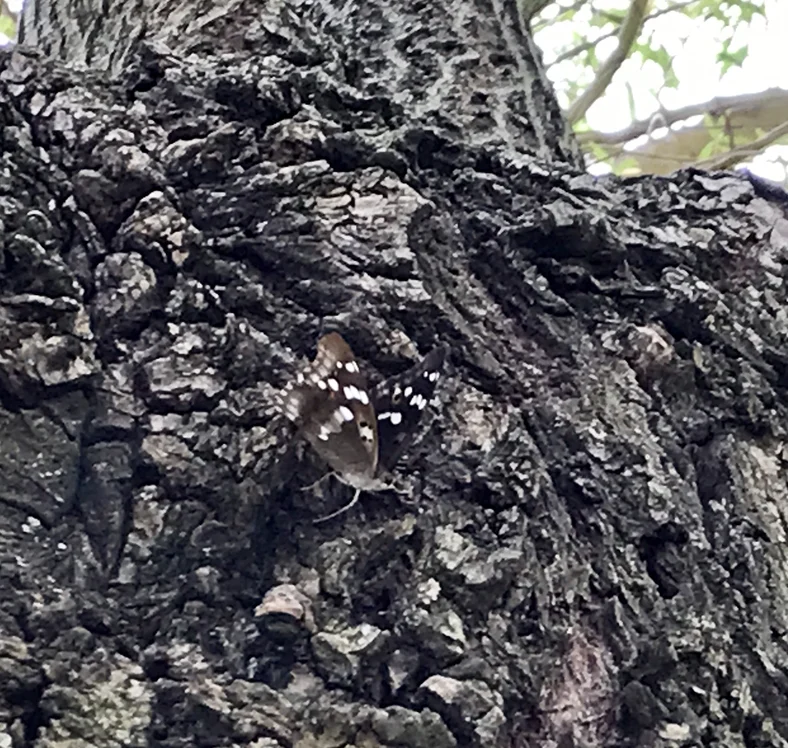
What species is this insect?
Apatura ilia
